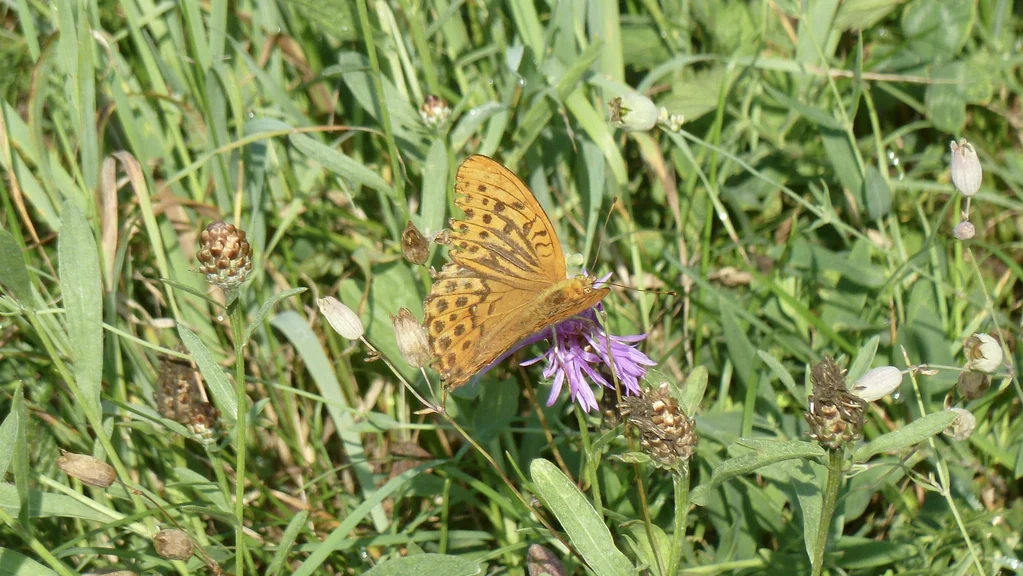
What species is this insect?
Argynnis paphia
